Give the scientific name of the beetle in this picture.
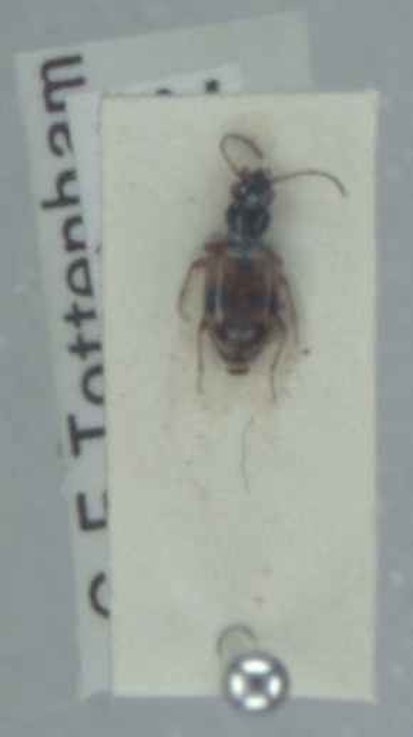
Bembidion articulatum
